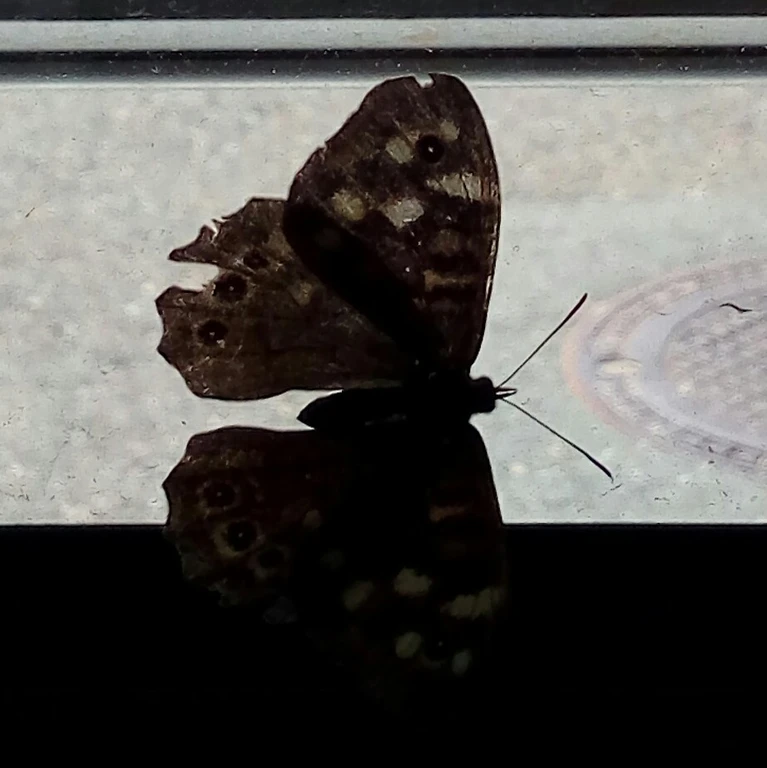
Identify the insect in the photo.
Pararge aegeria
